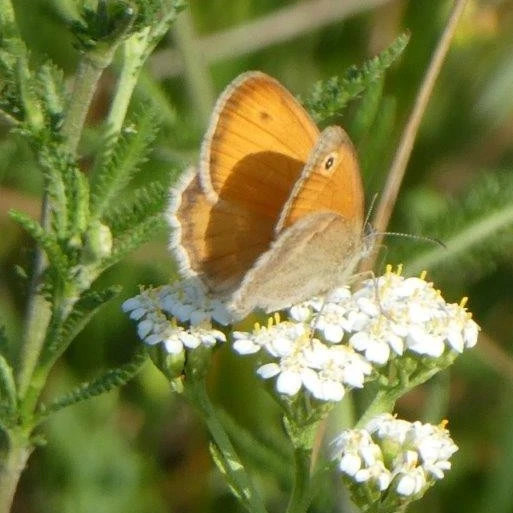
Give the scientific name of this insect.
Coenonympha pamphilus
